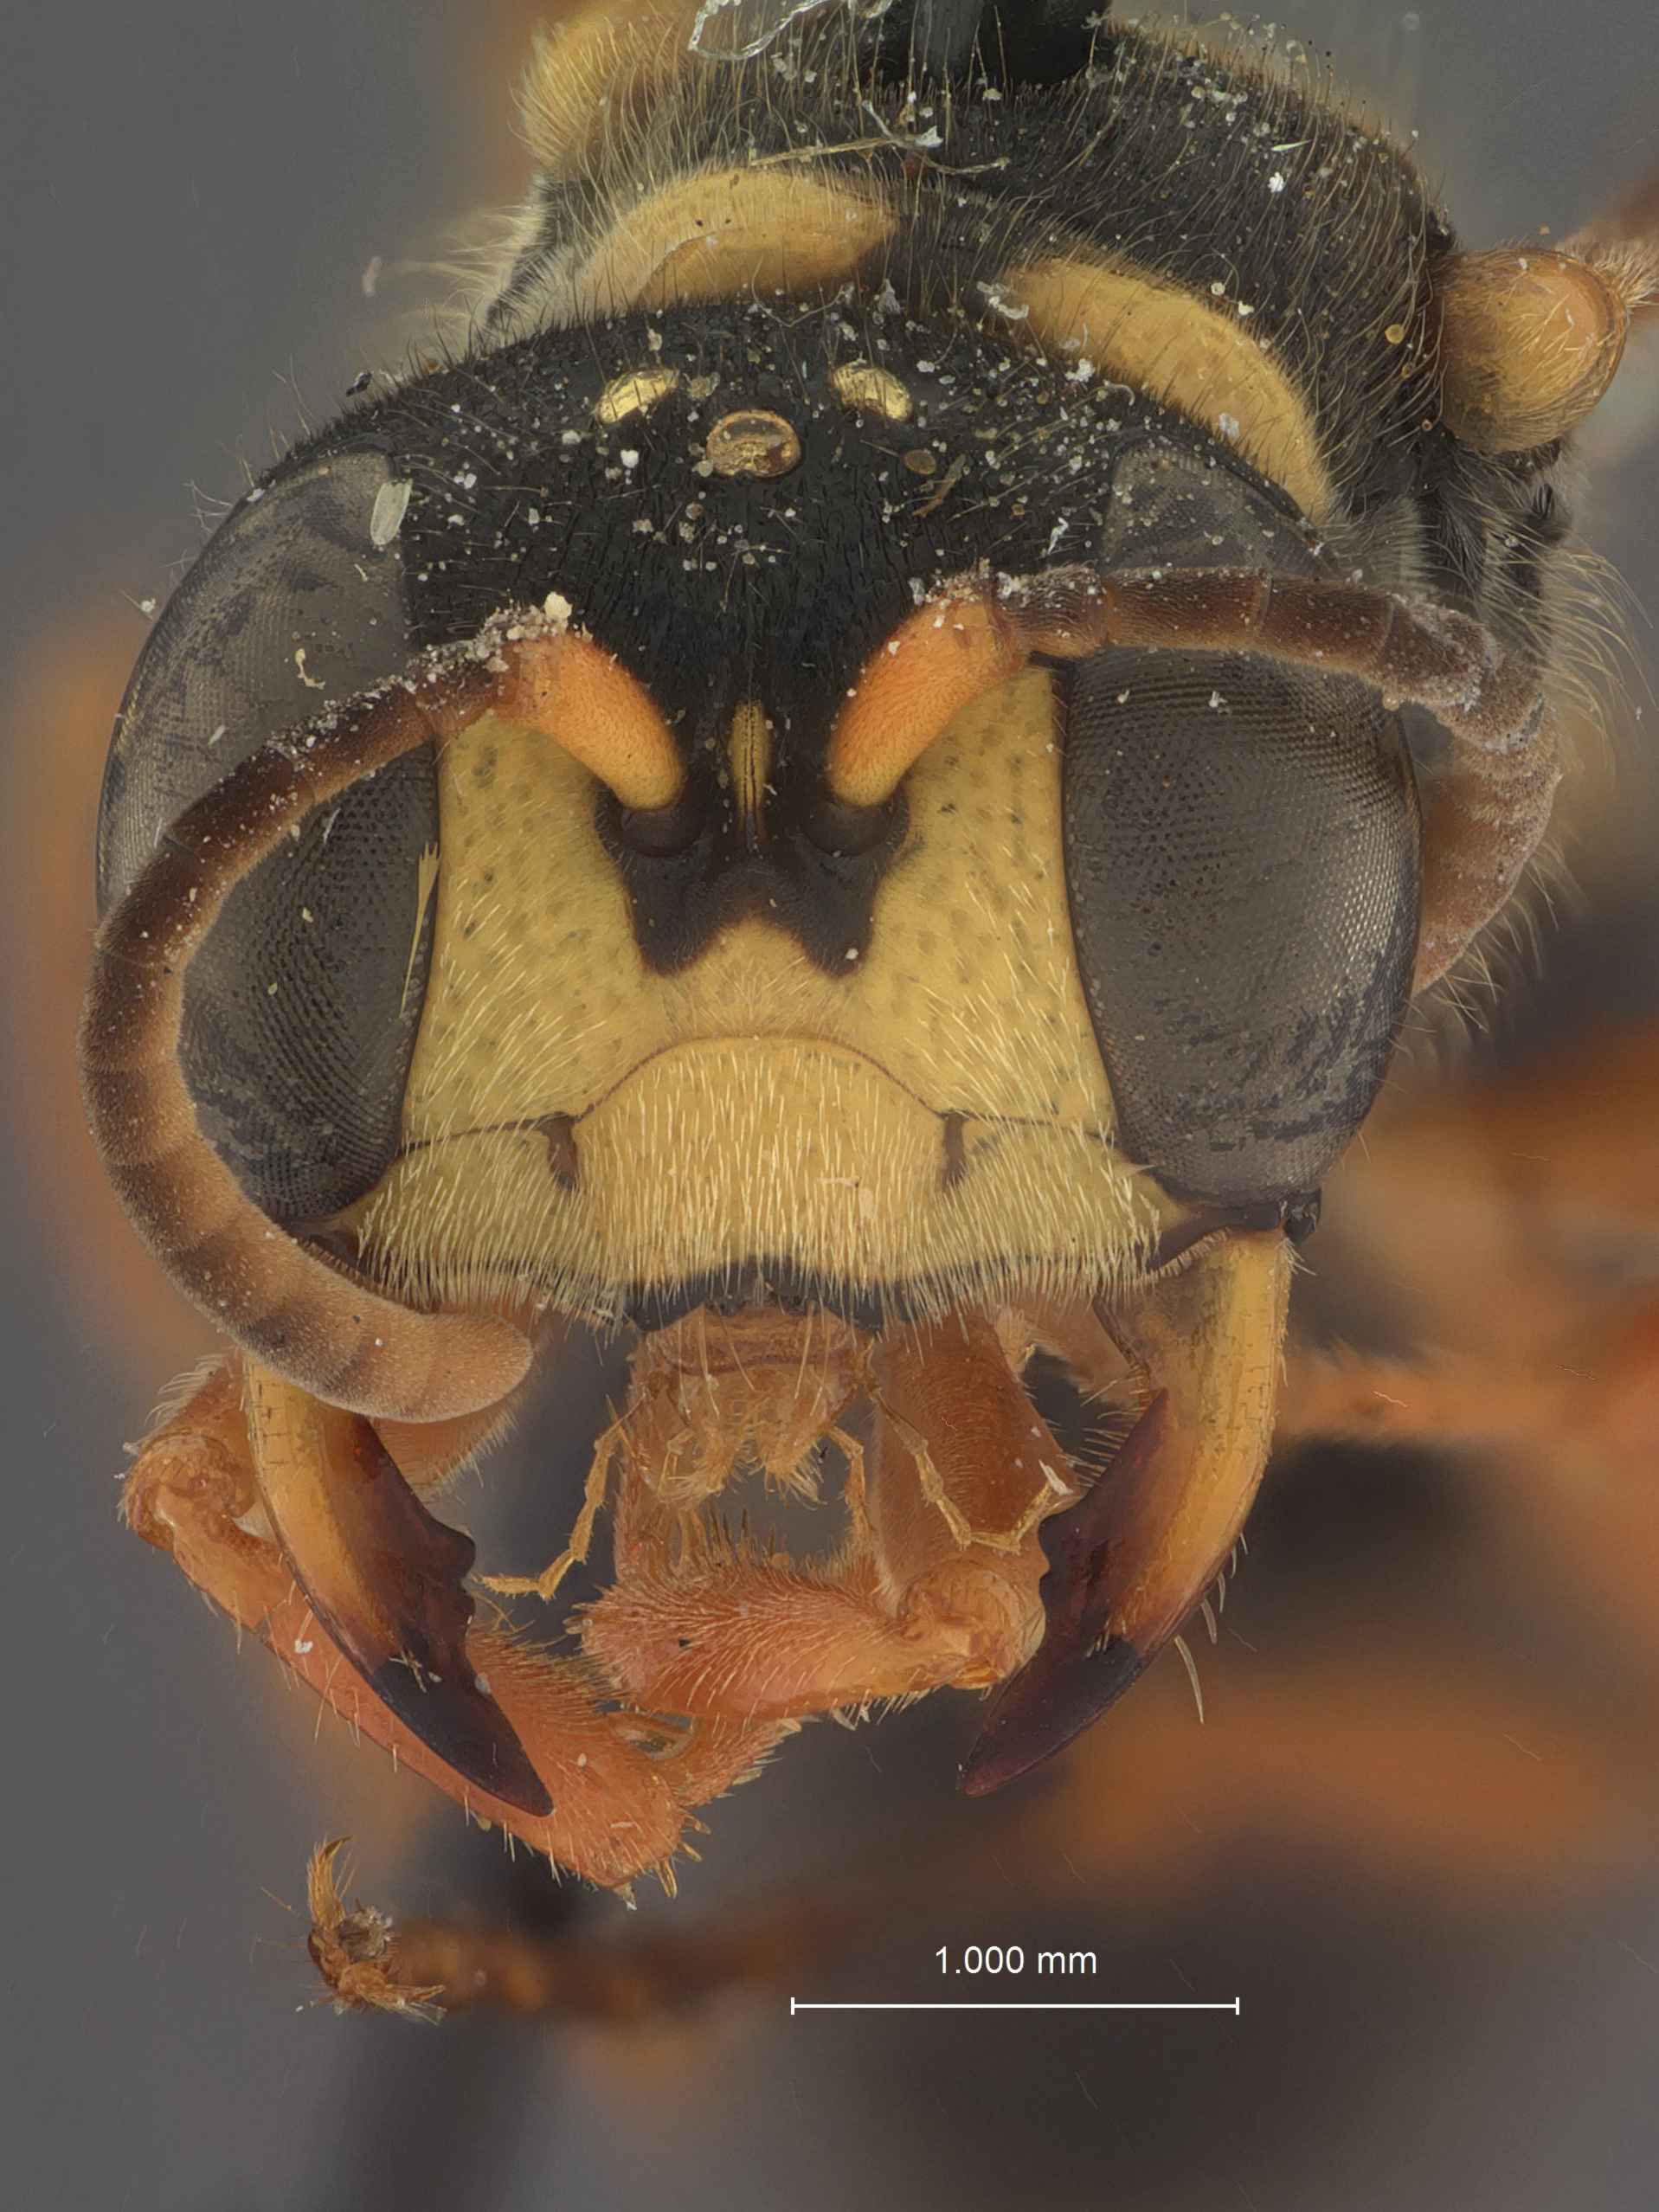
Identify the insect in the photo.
Cerceris millironi
